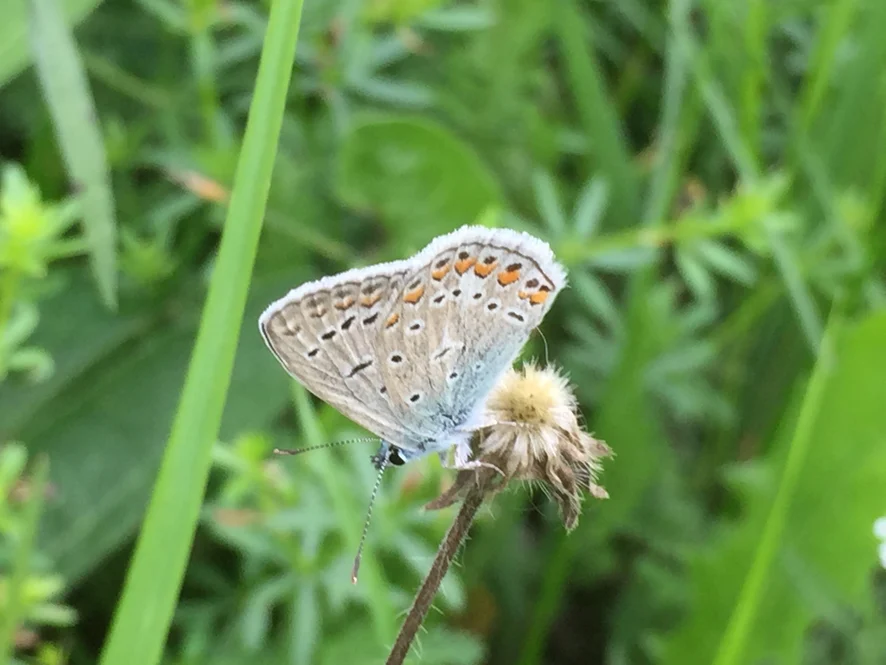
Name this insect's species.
Polyommatus icarus
